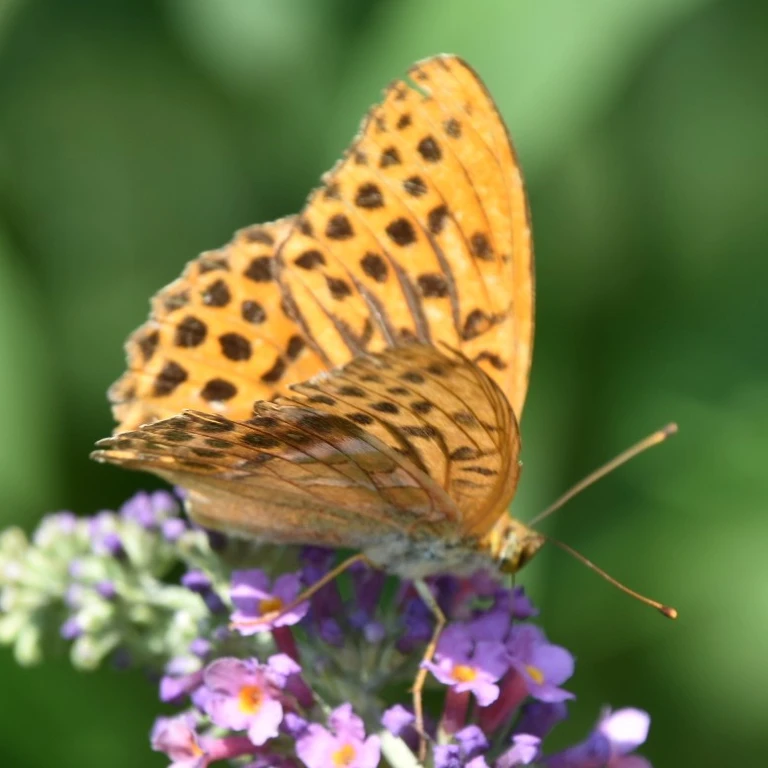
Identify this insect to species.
Argynnis paphia
